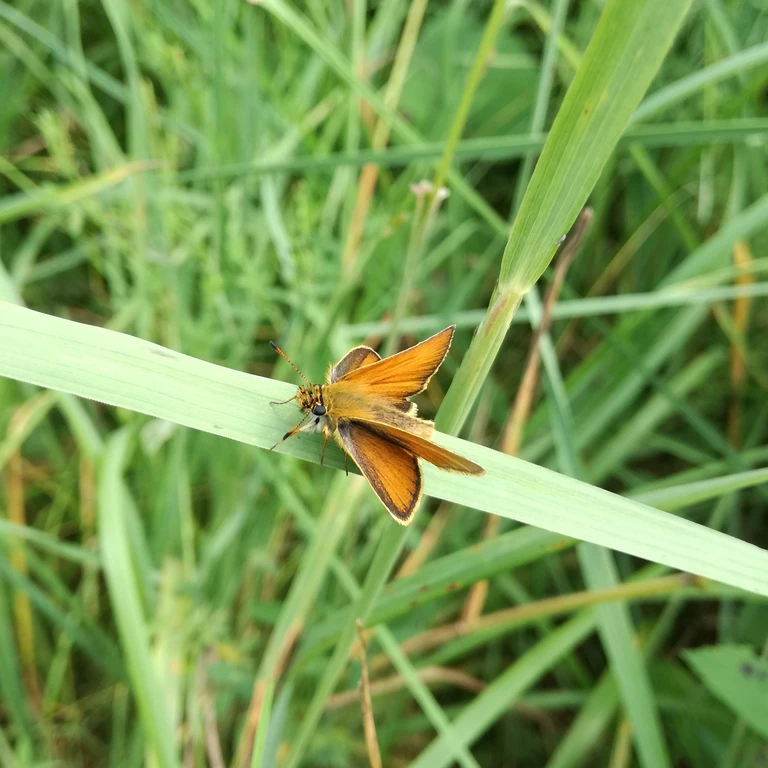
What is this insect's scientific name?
Thymelicus lineola
